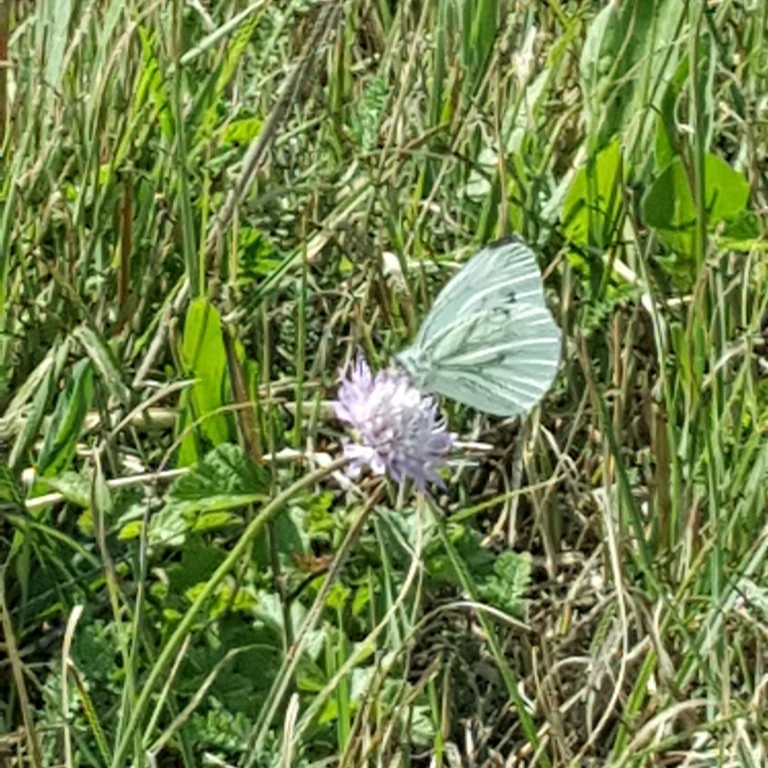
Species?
Pieris napi
